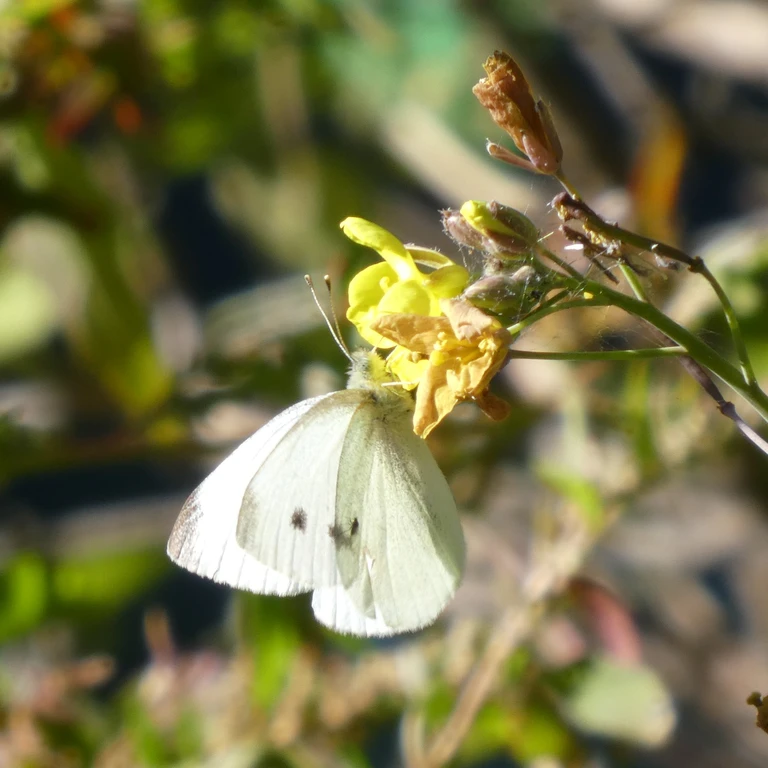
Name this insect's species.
Pieris rapae
